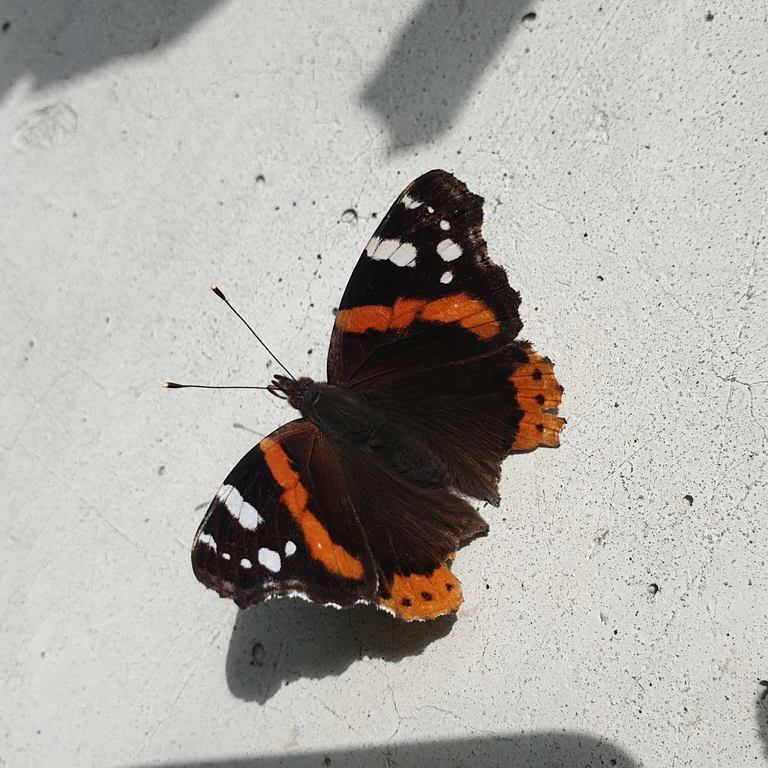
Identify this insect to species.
Vanessa atalanta
